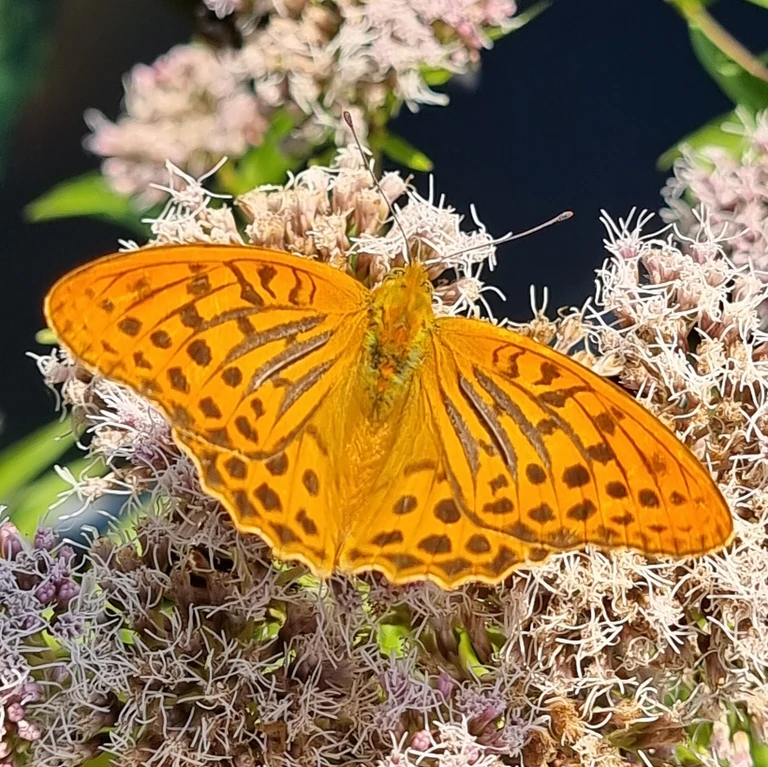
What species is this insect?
Argynnis paphia
